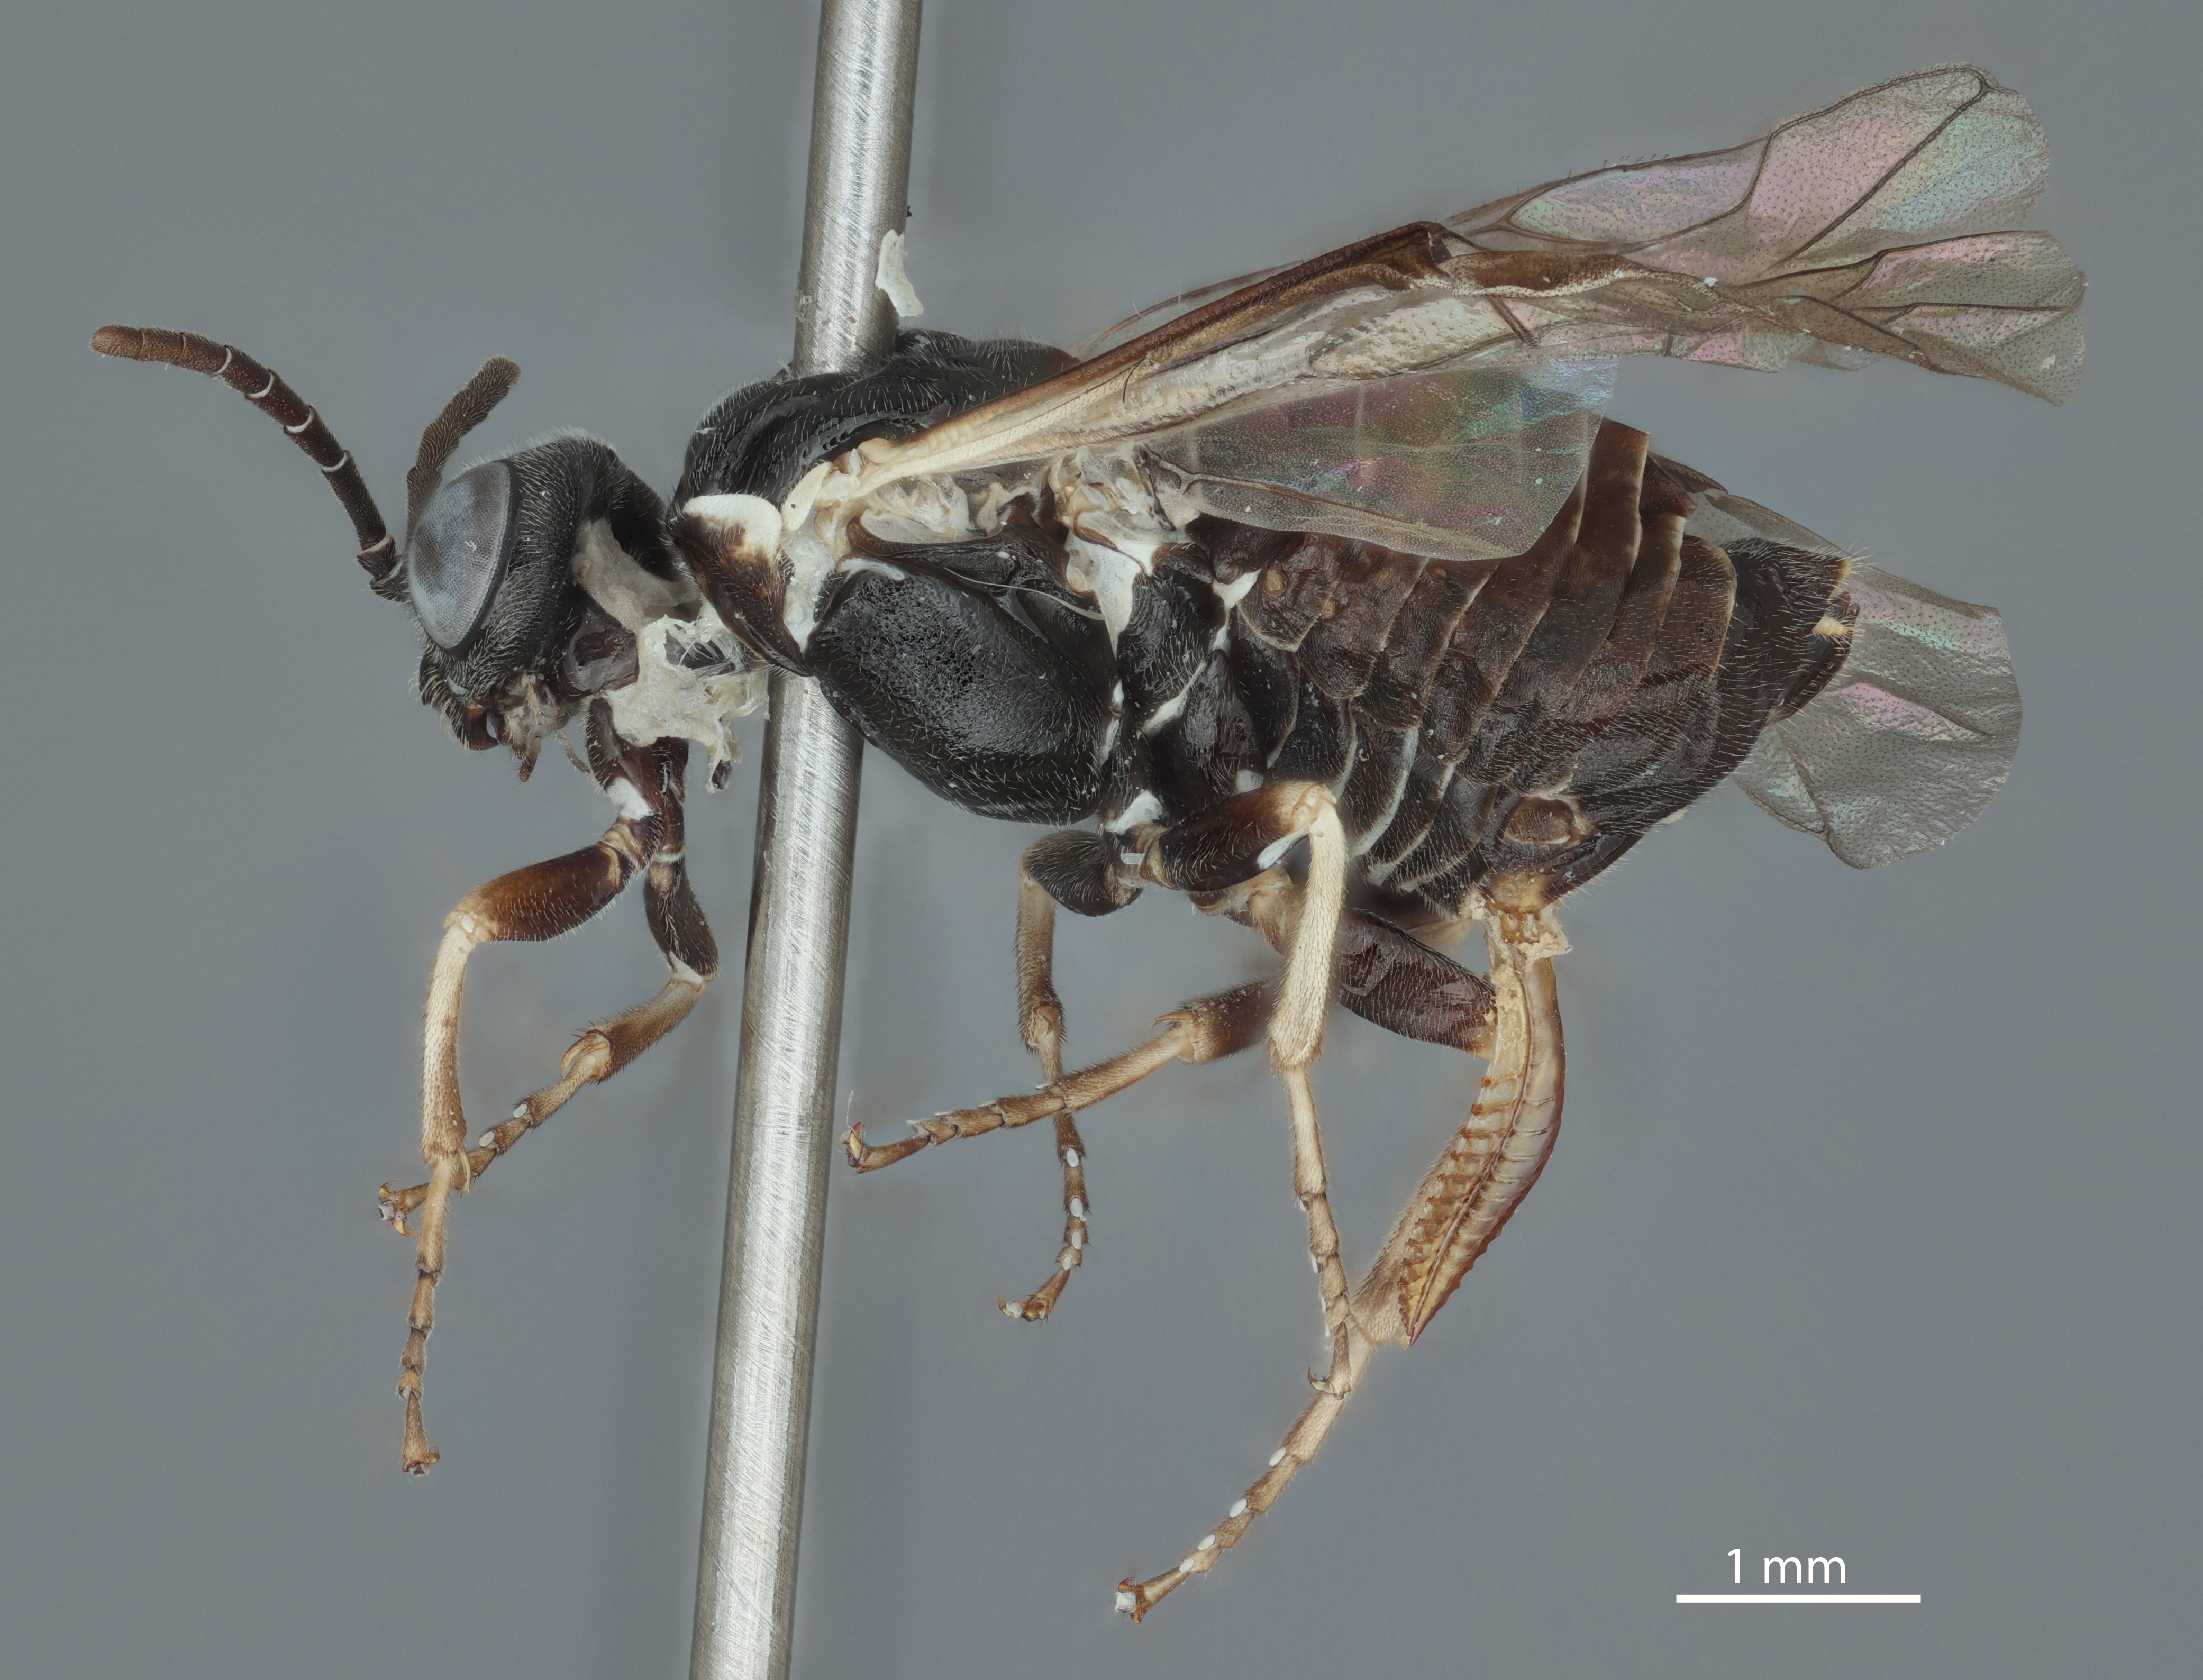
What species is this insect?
Periclista absens
